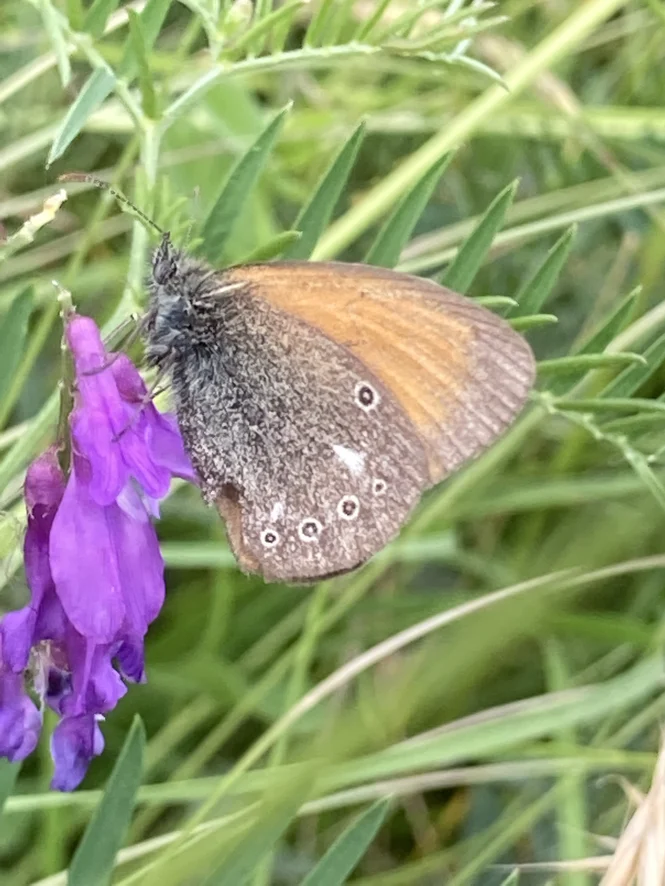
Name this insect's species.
Coenonympha glycerion (also Coenonympha iphis)
